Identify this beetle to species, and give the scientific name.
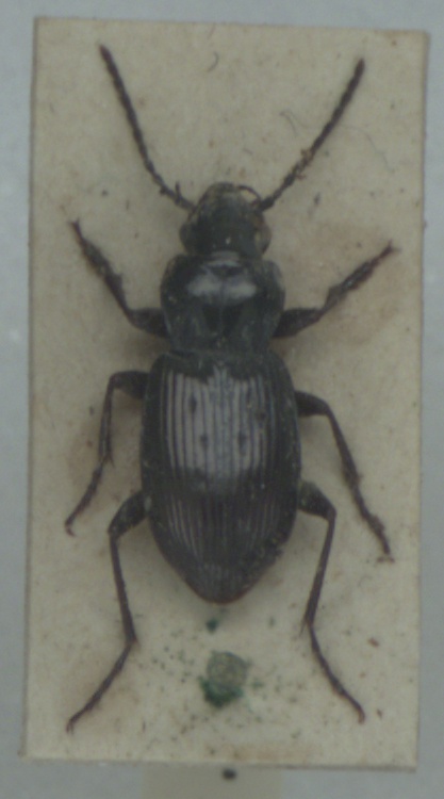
Pterostichus oblongopunctatus
